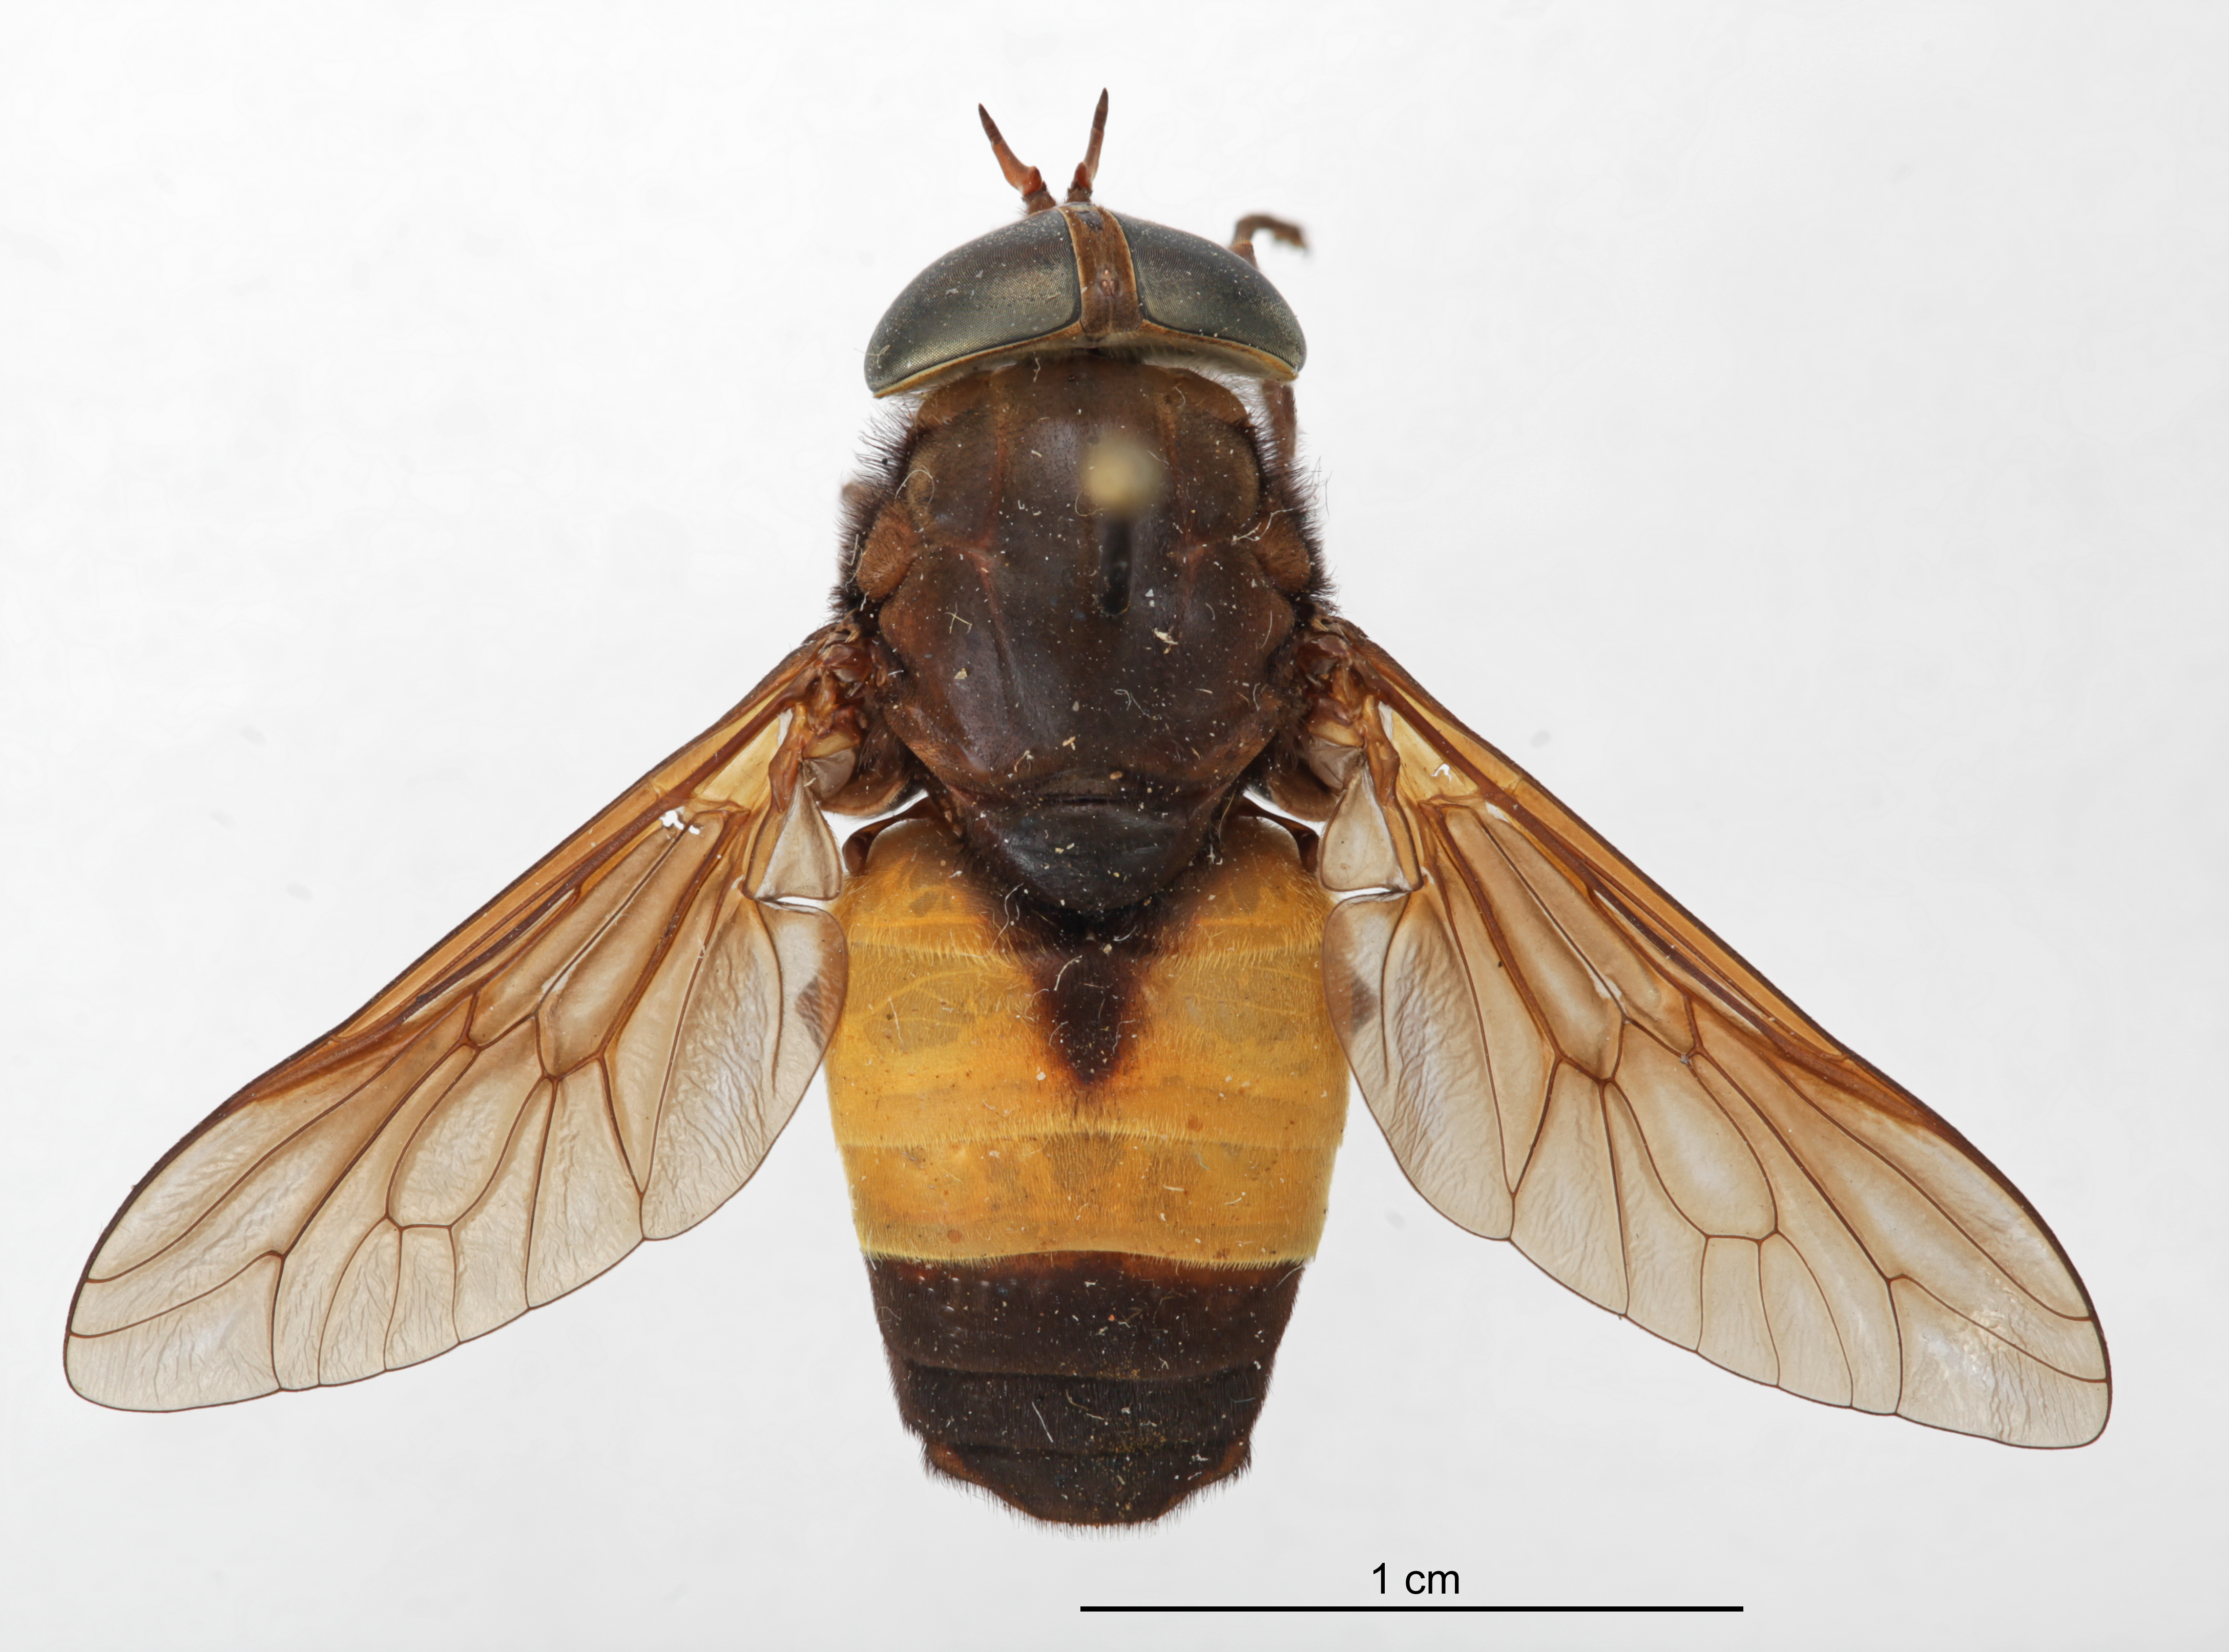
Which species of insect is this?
Hybomitra cincta (also Megacyllene robiniae)
